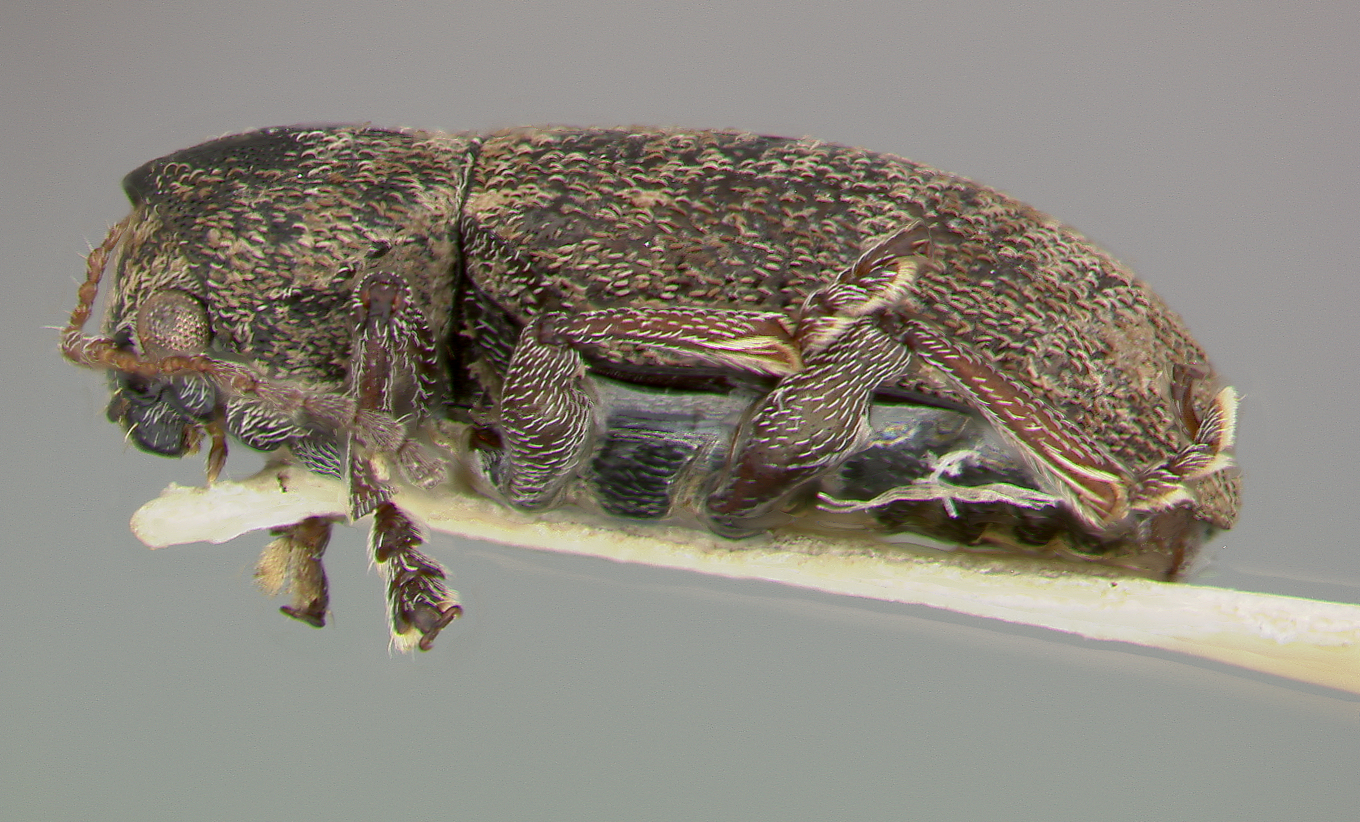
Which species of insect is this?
Myochrous cyphus
